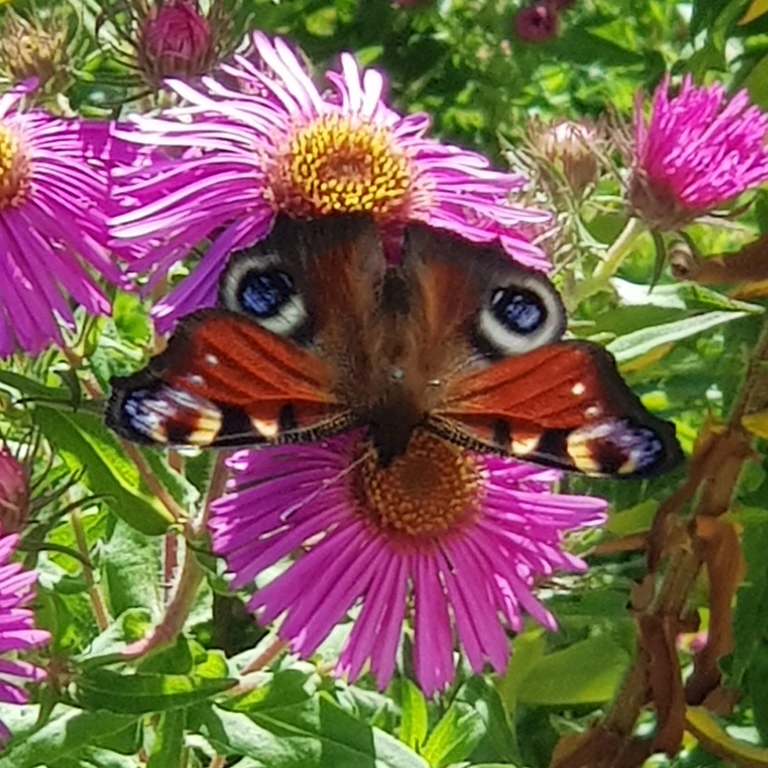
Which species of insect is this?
Aglais io
